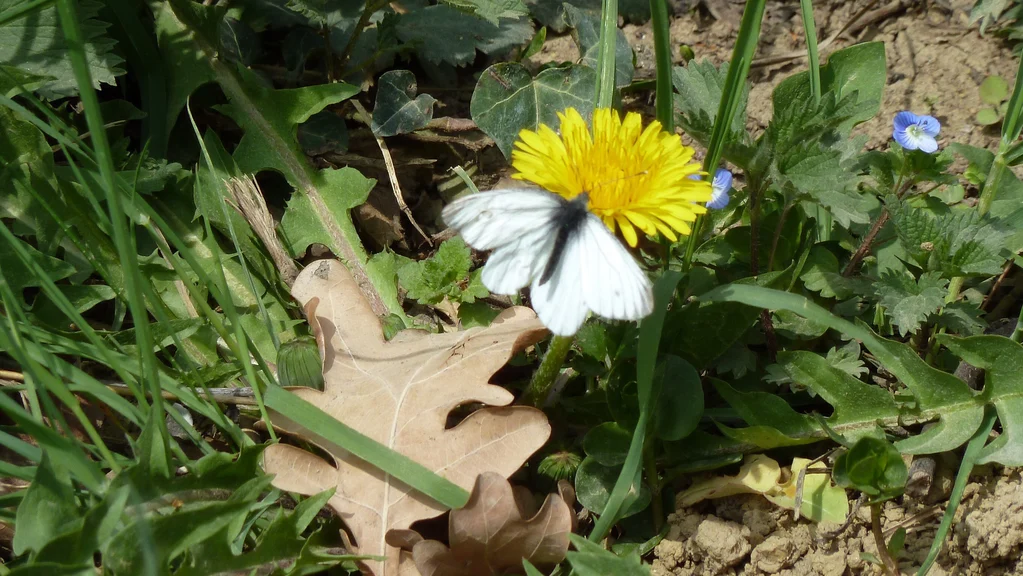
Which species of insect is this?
Pieris napi
